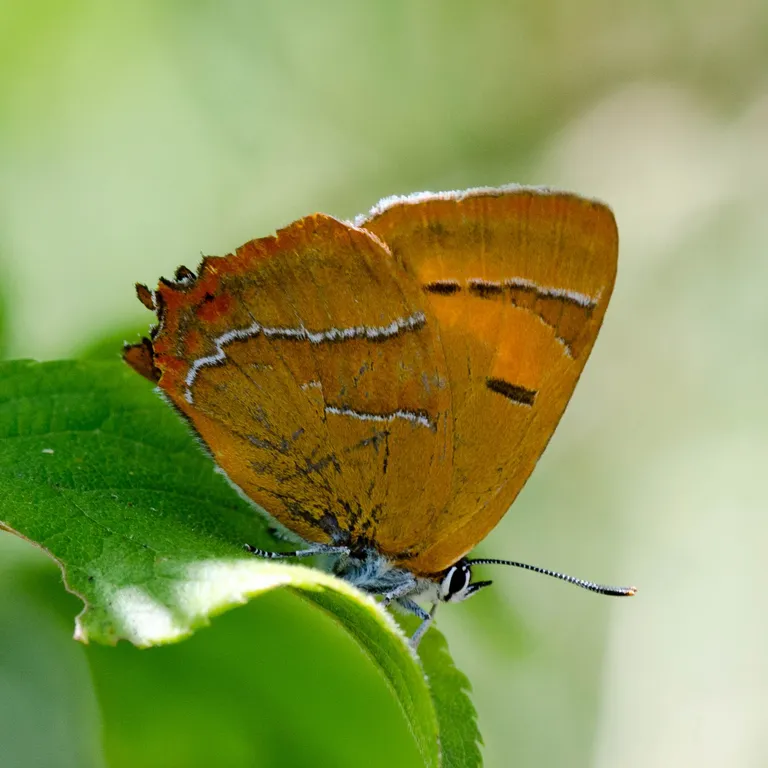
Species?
Thecla betulae
